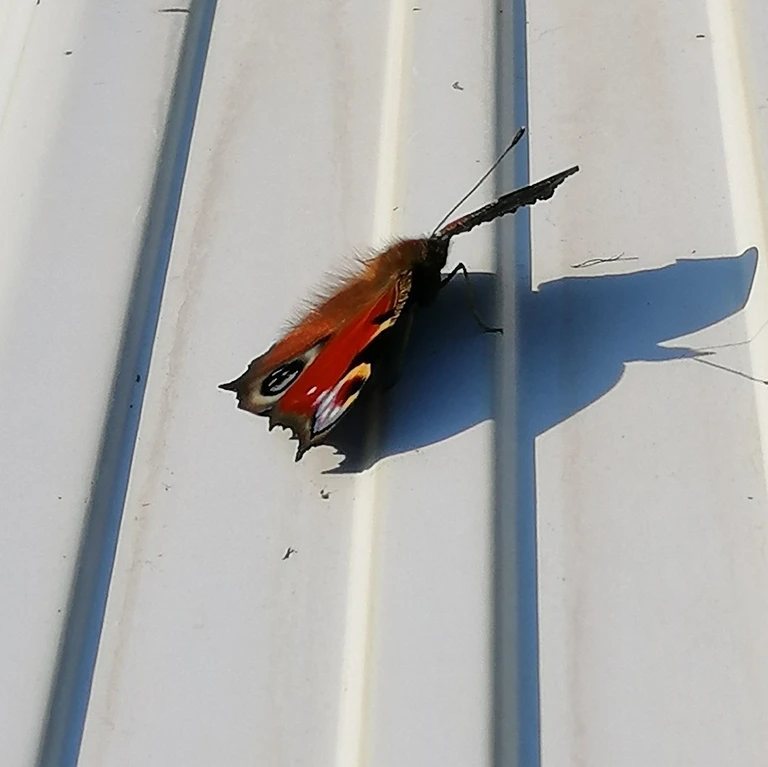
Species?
Aglais io
